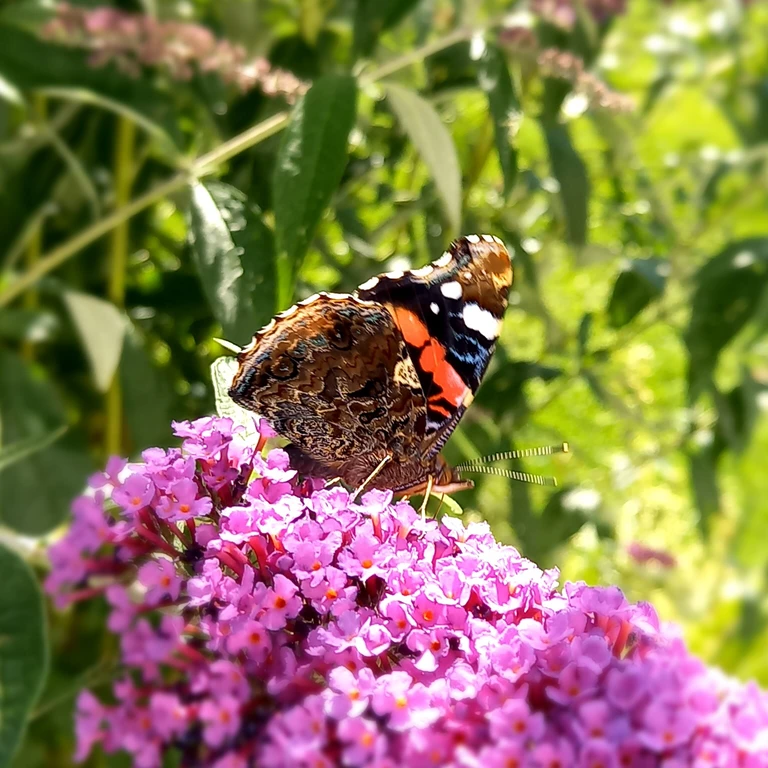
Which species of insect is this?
Vanessa atalanta
